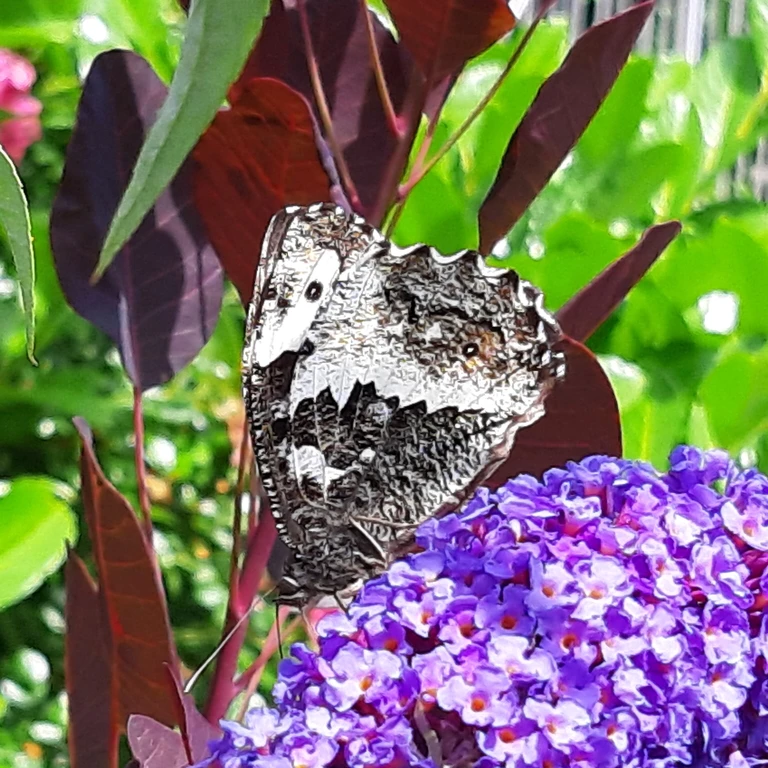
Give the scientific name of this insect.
Brintesia circe
